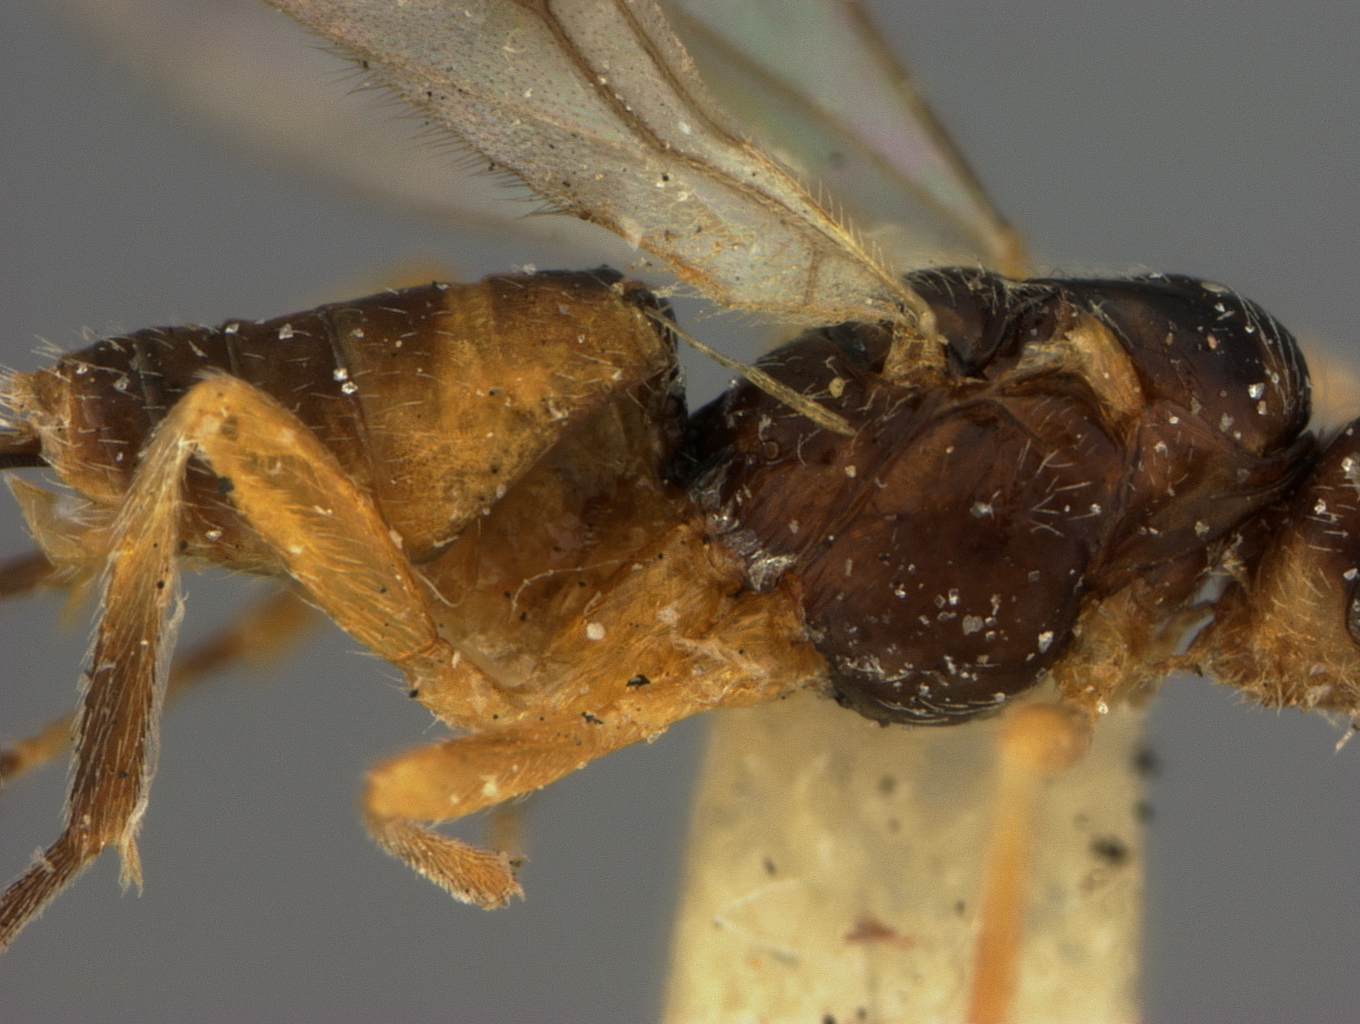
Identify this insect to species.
Bracon fungicola
